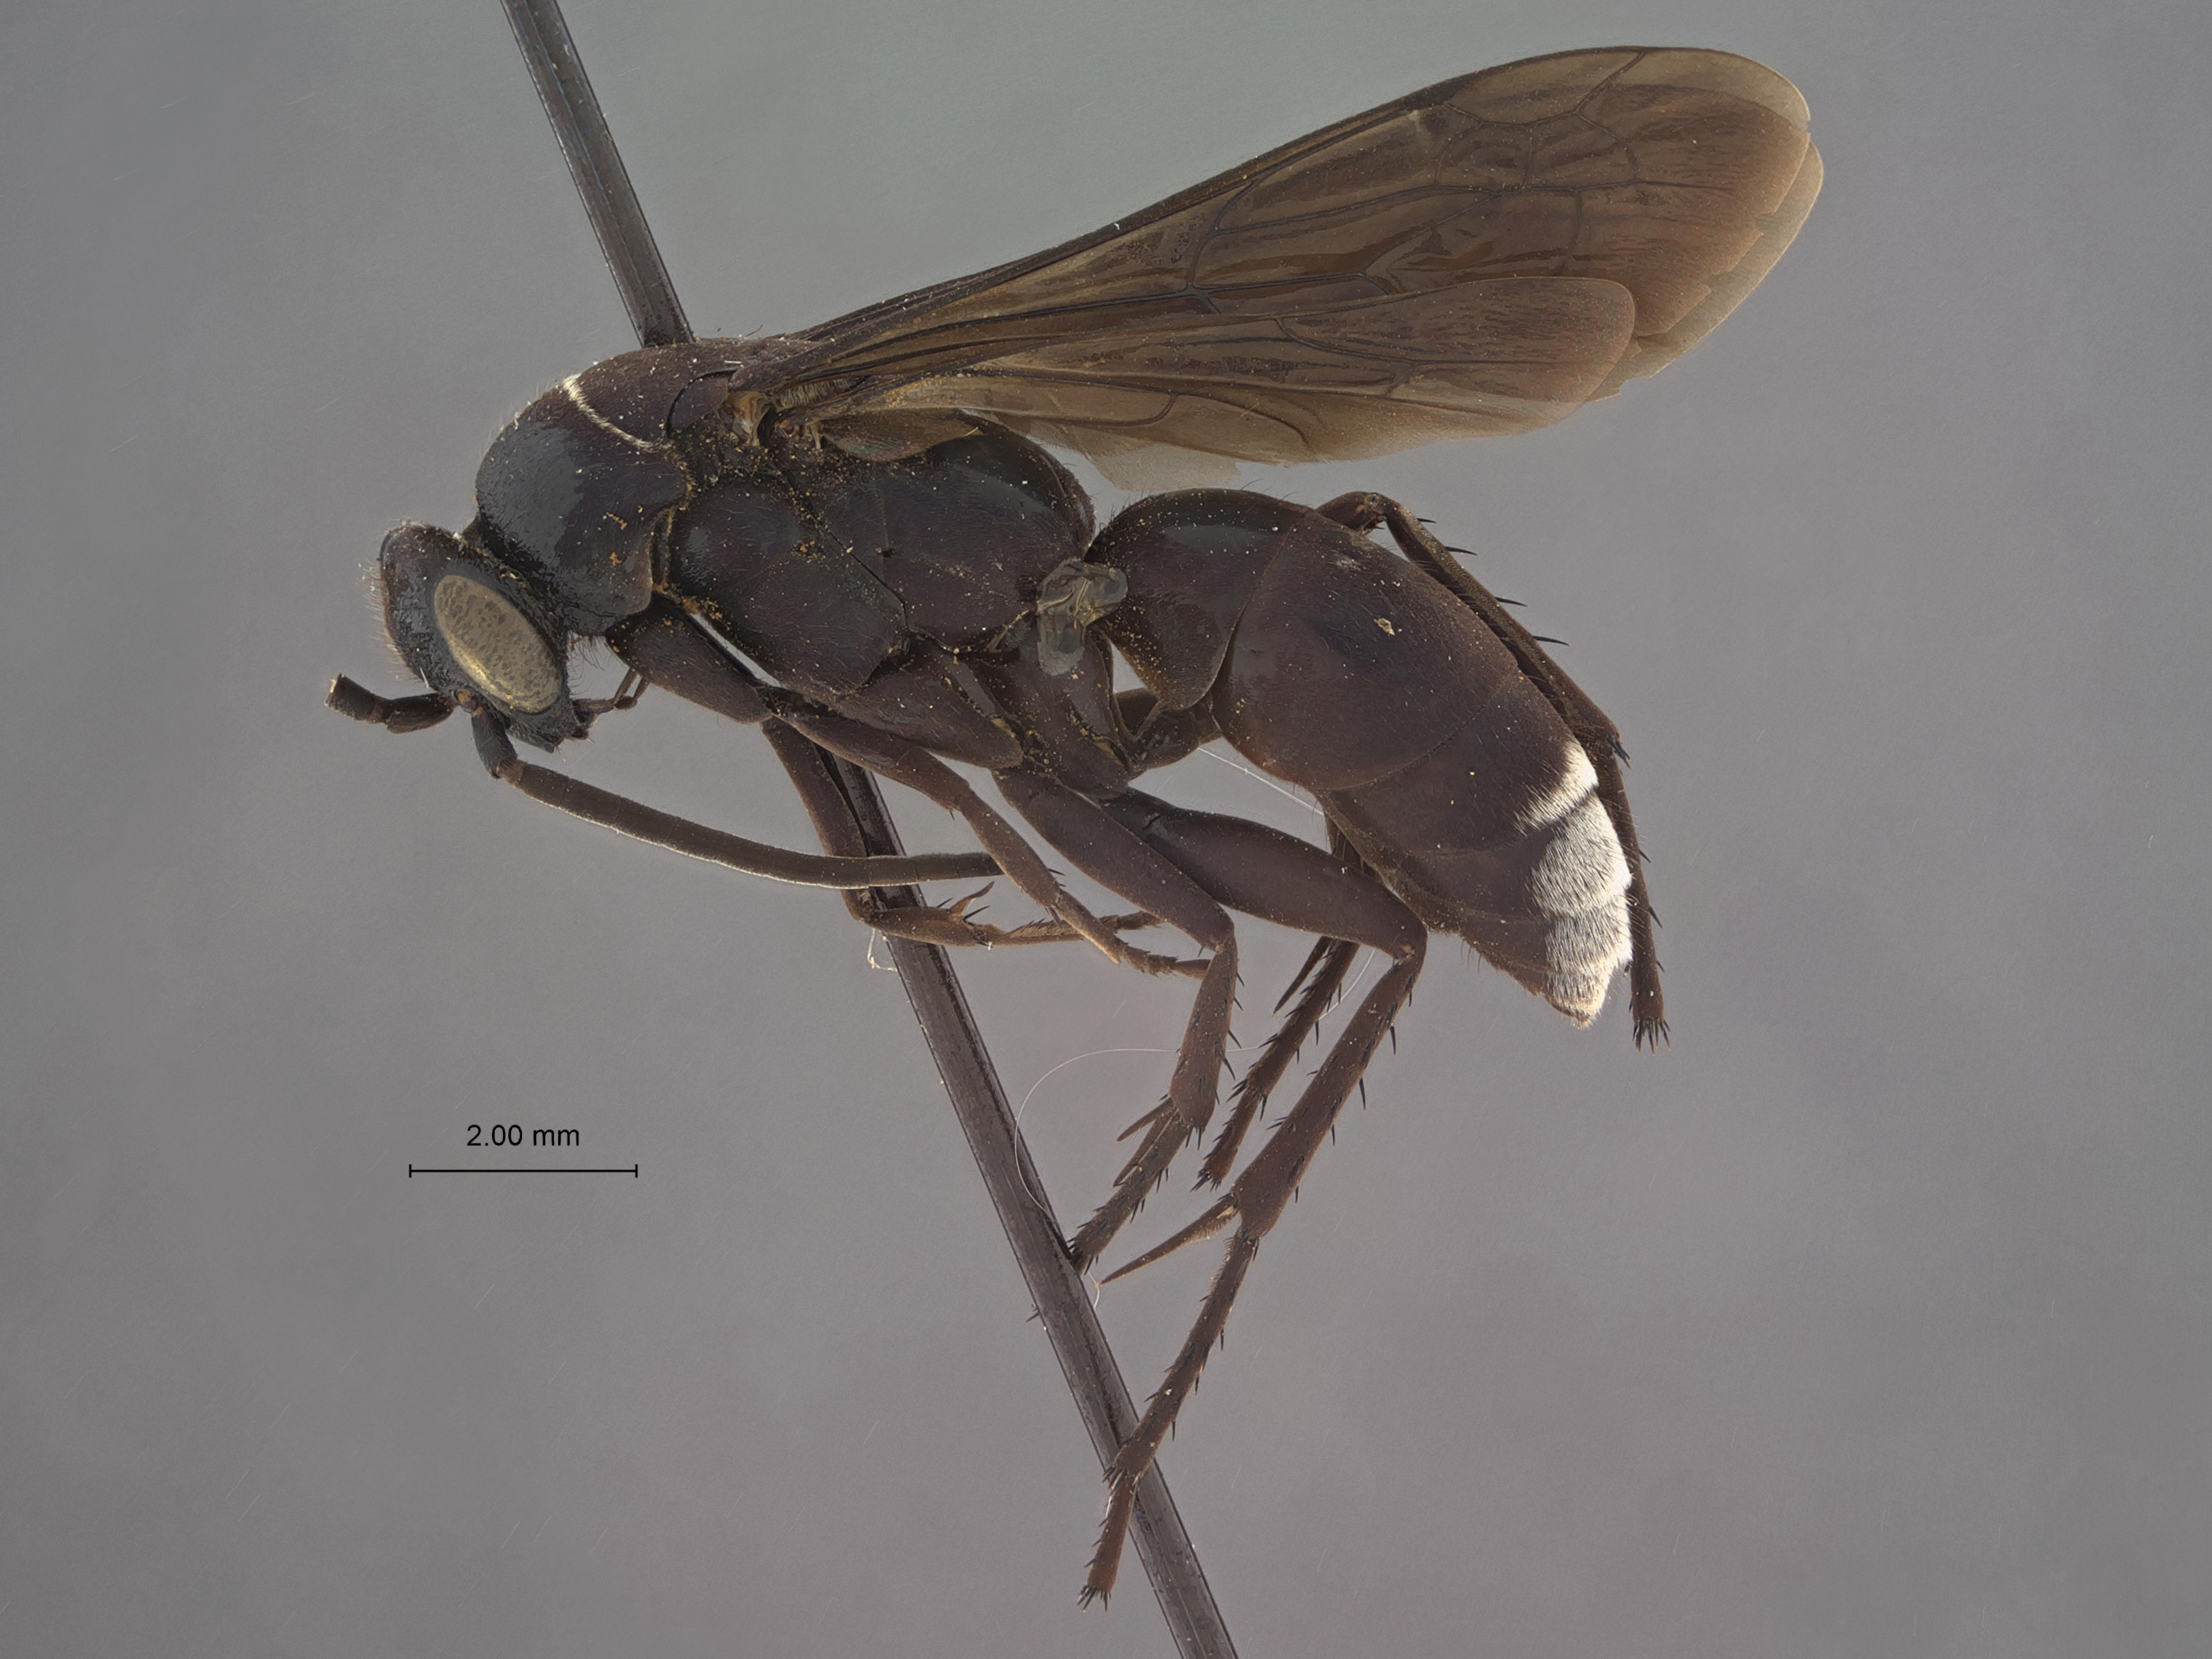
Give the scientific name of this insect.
Pedinaspis albocaudatus
